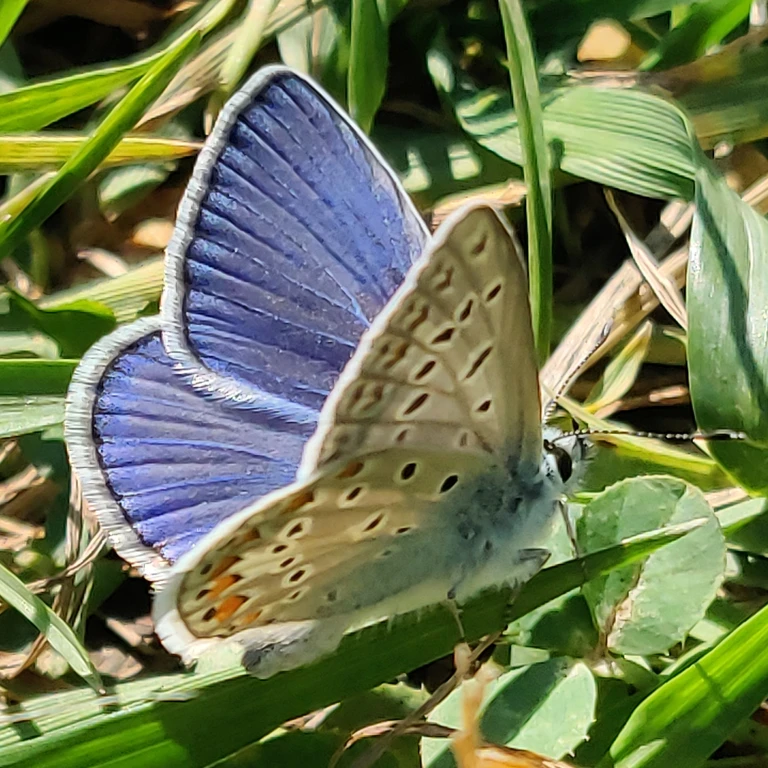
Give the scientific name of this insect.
Polyommatus icarus
